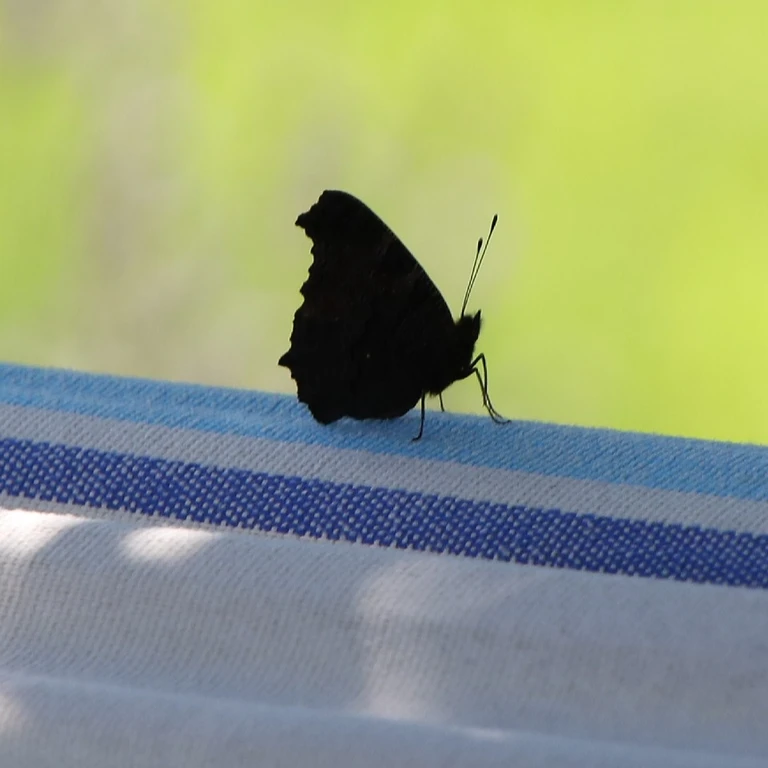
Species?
Aglais io
